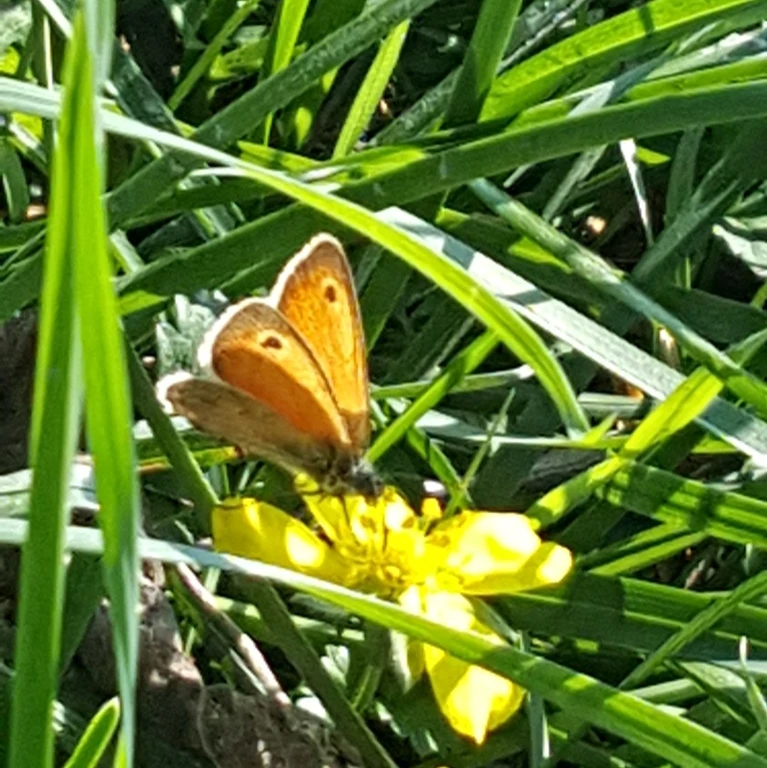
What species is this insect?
Coenonympha pamphilus
